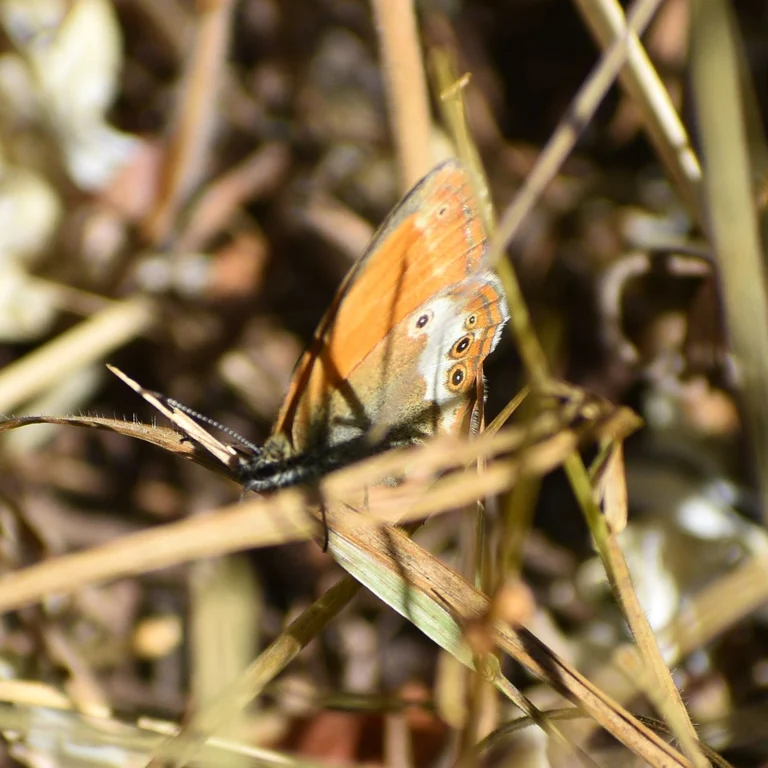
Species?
Coenonympha arcania
